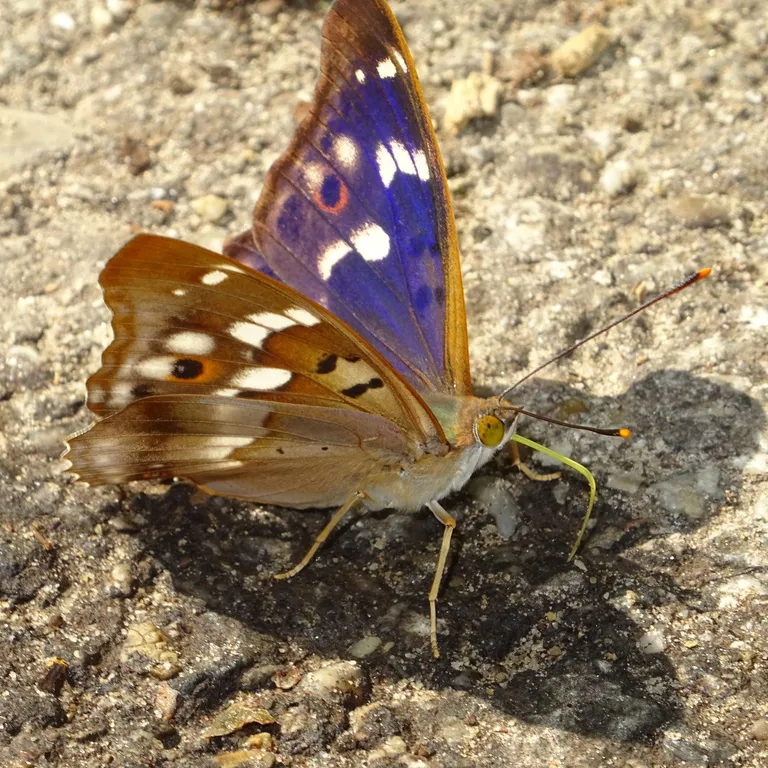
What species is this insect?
Apatura ilia
